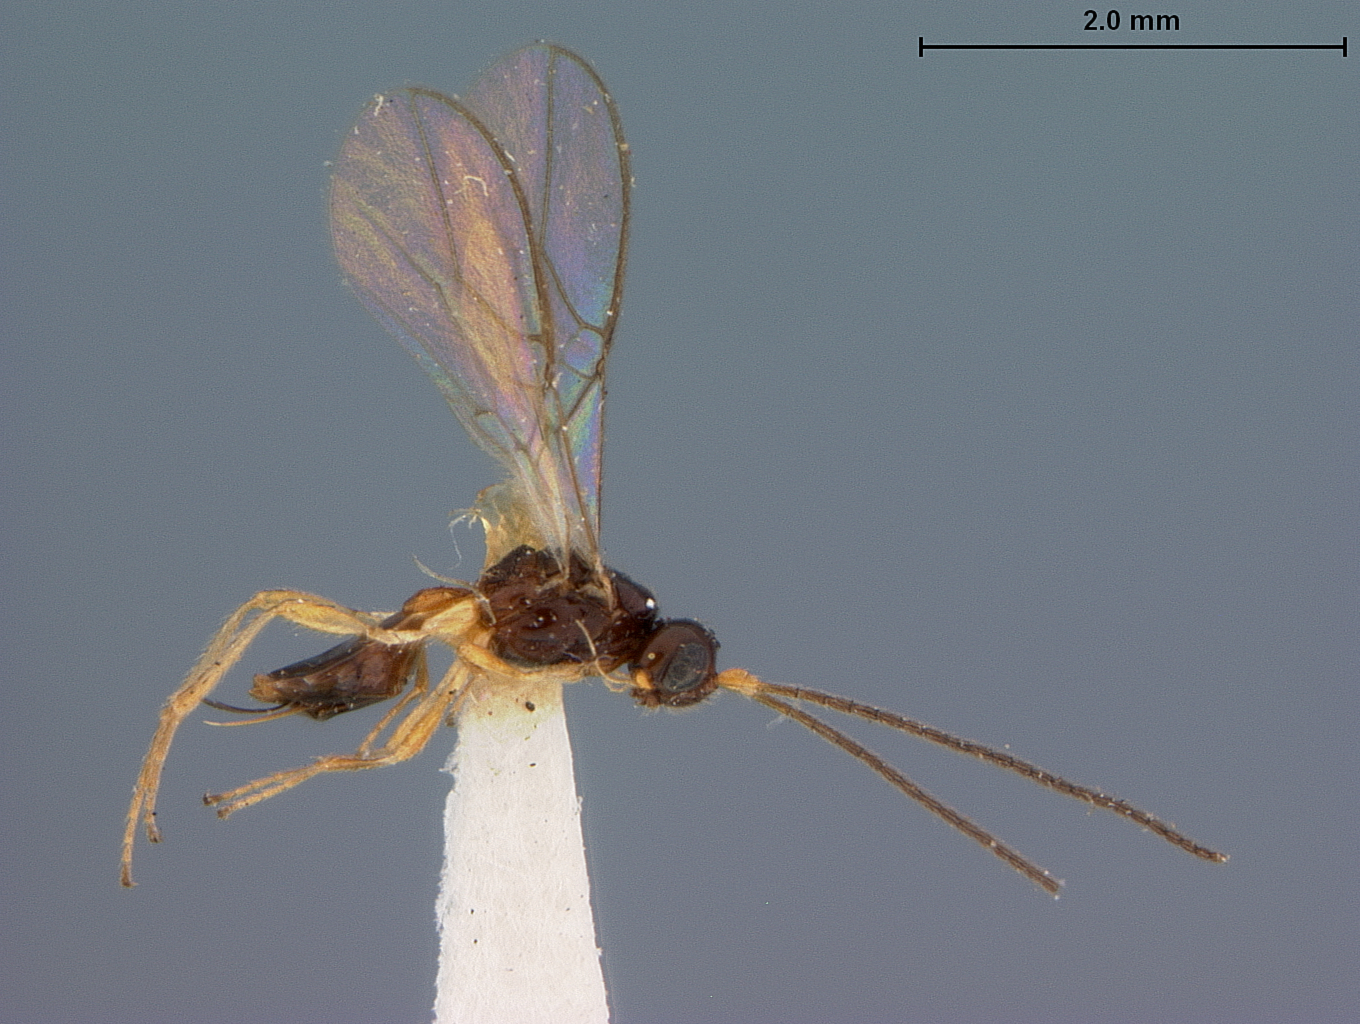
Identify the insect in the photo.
Aspilota latitergum
